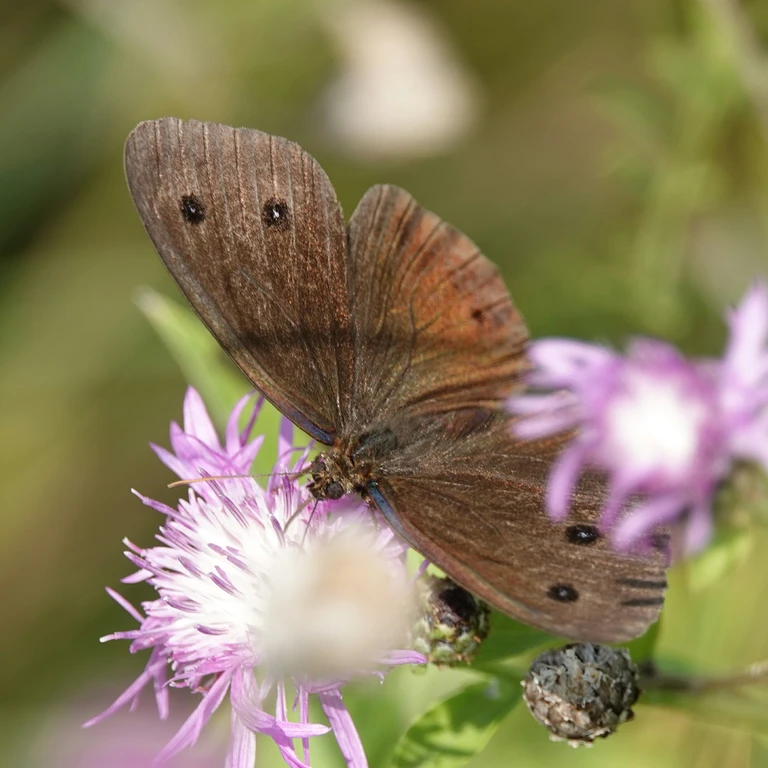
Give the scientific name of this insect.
Minois dryas
